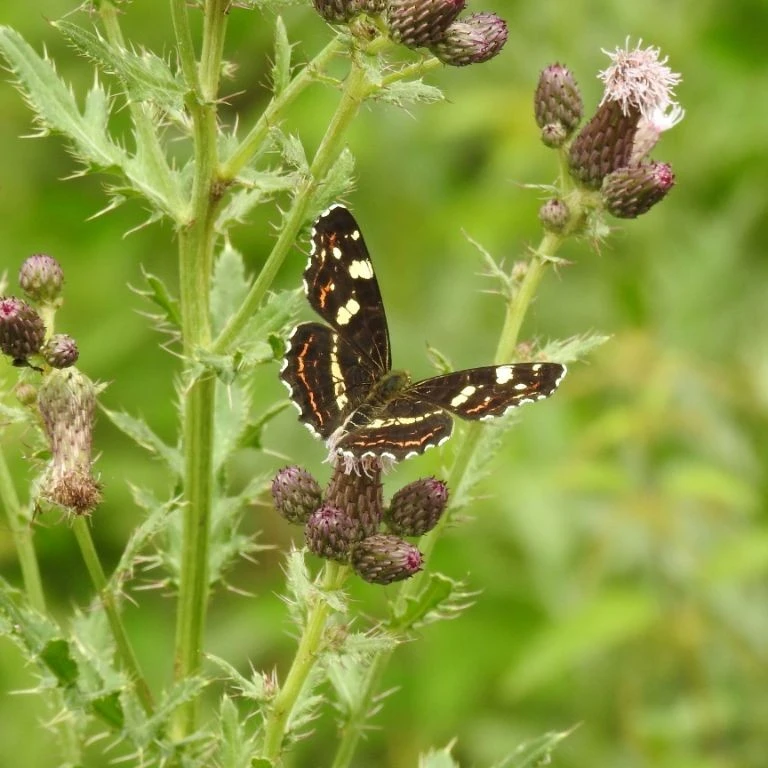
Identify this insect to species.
Araschnia levana
